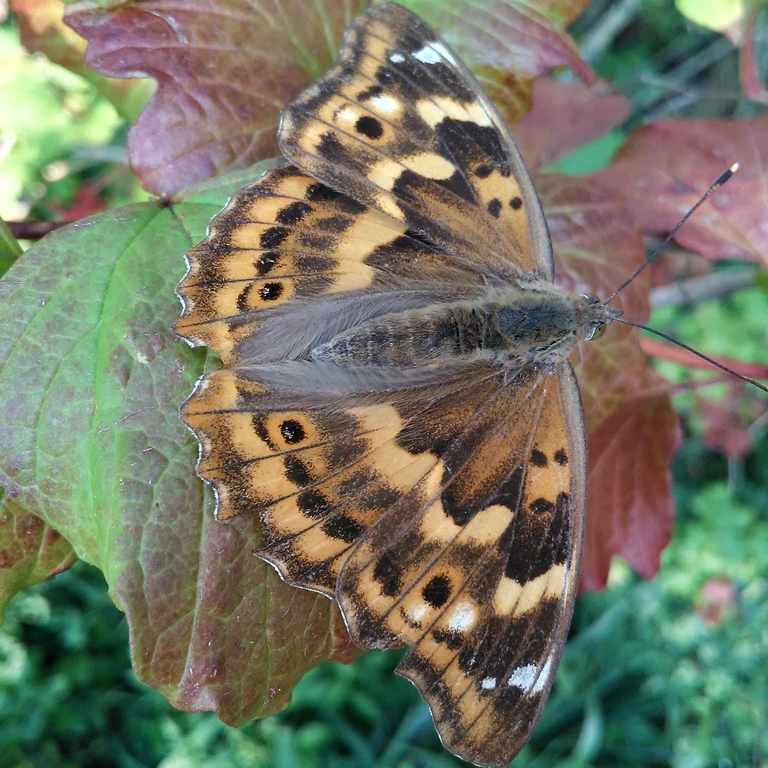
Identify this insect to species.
Apatura ilia
